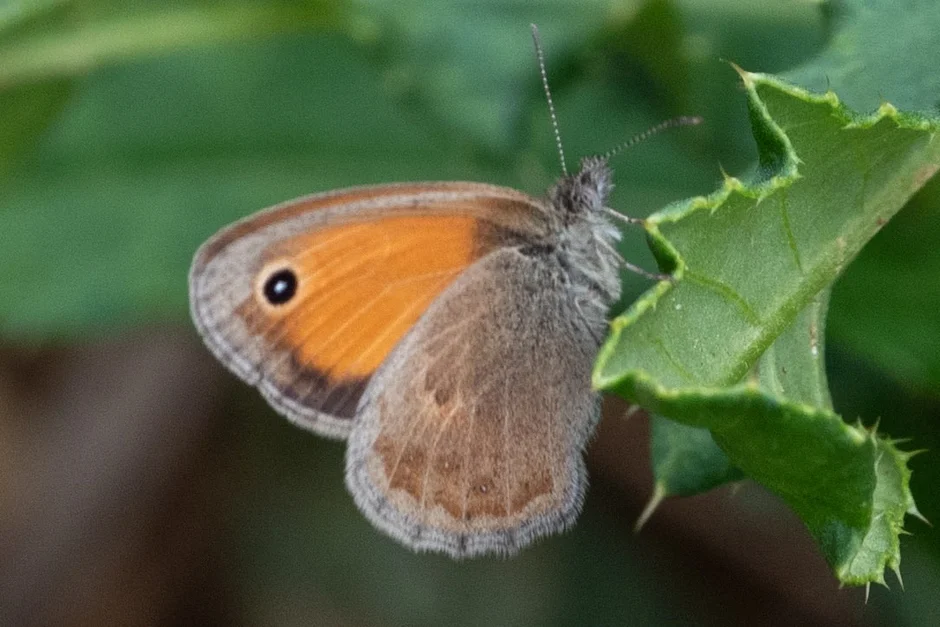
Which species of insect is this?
Coenonympha pamphilus
